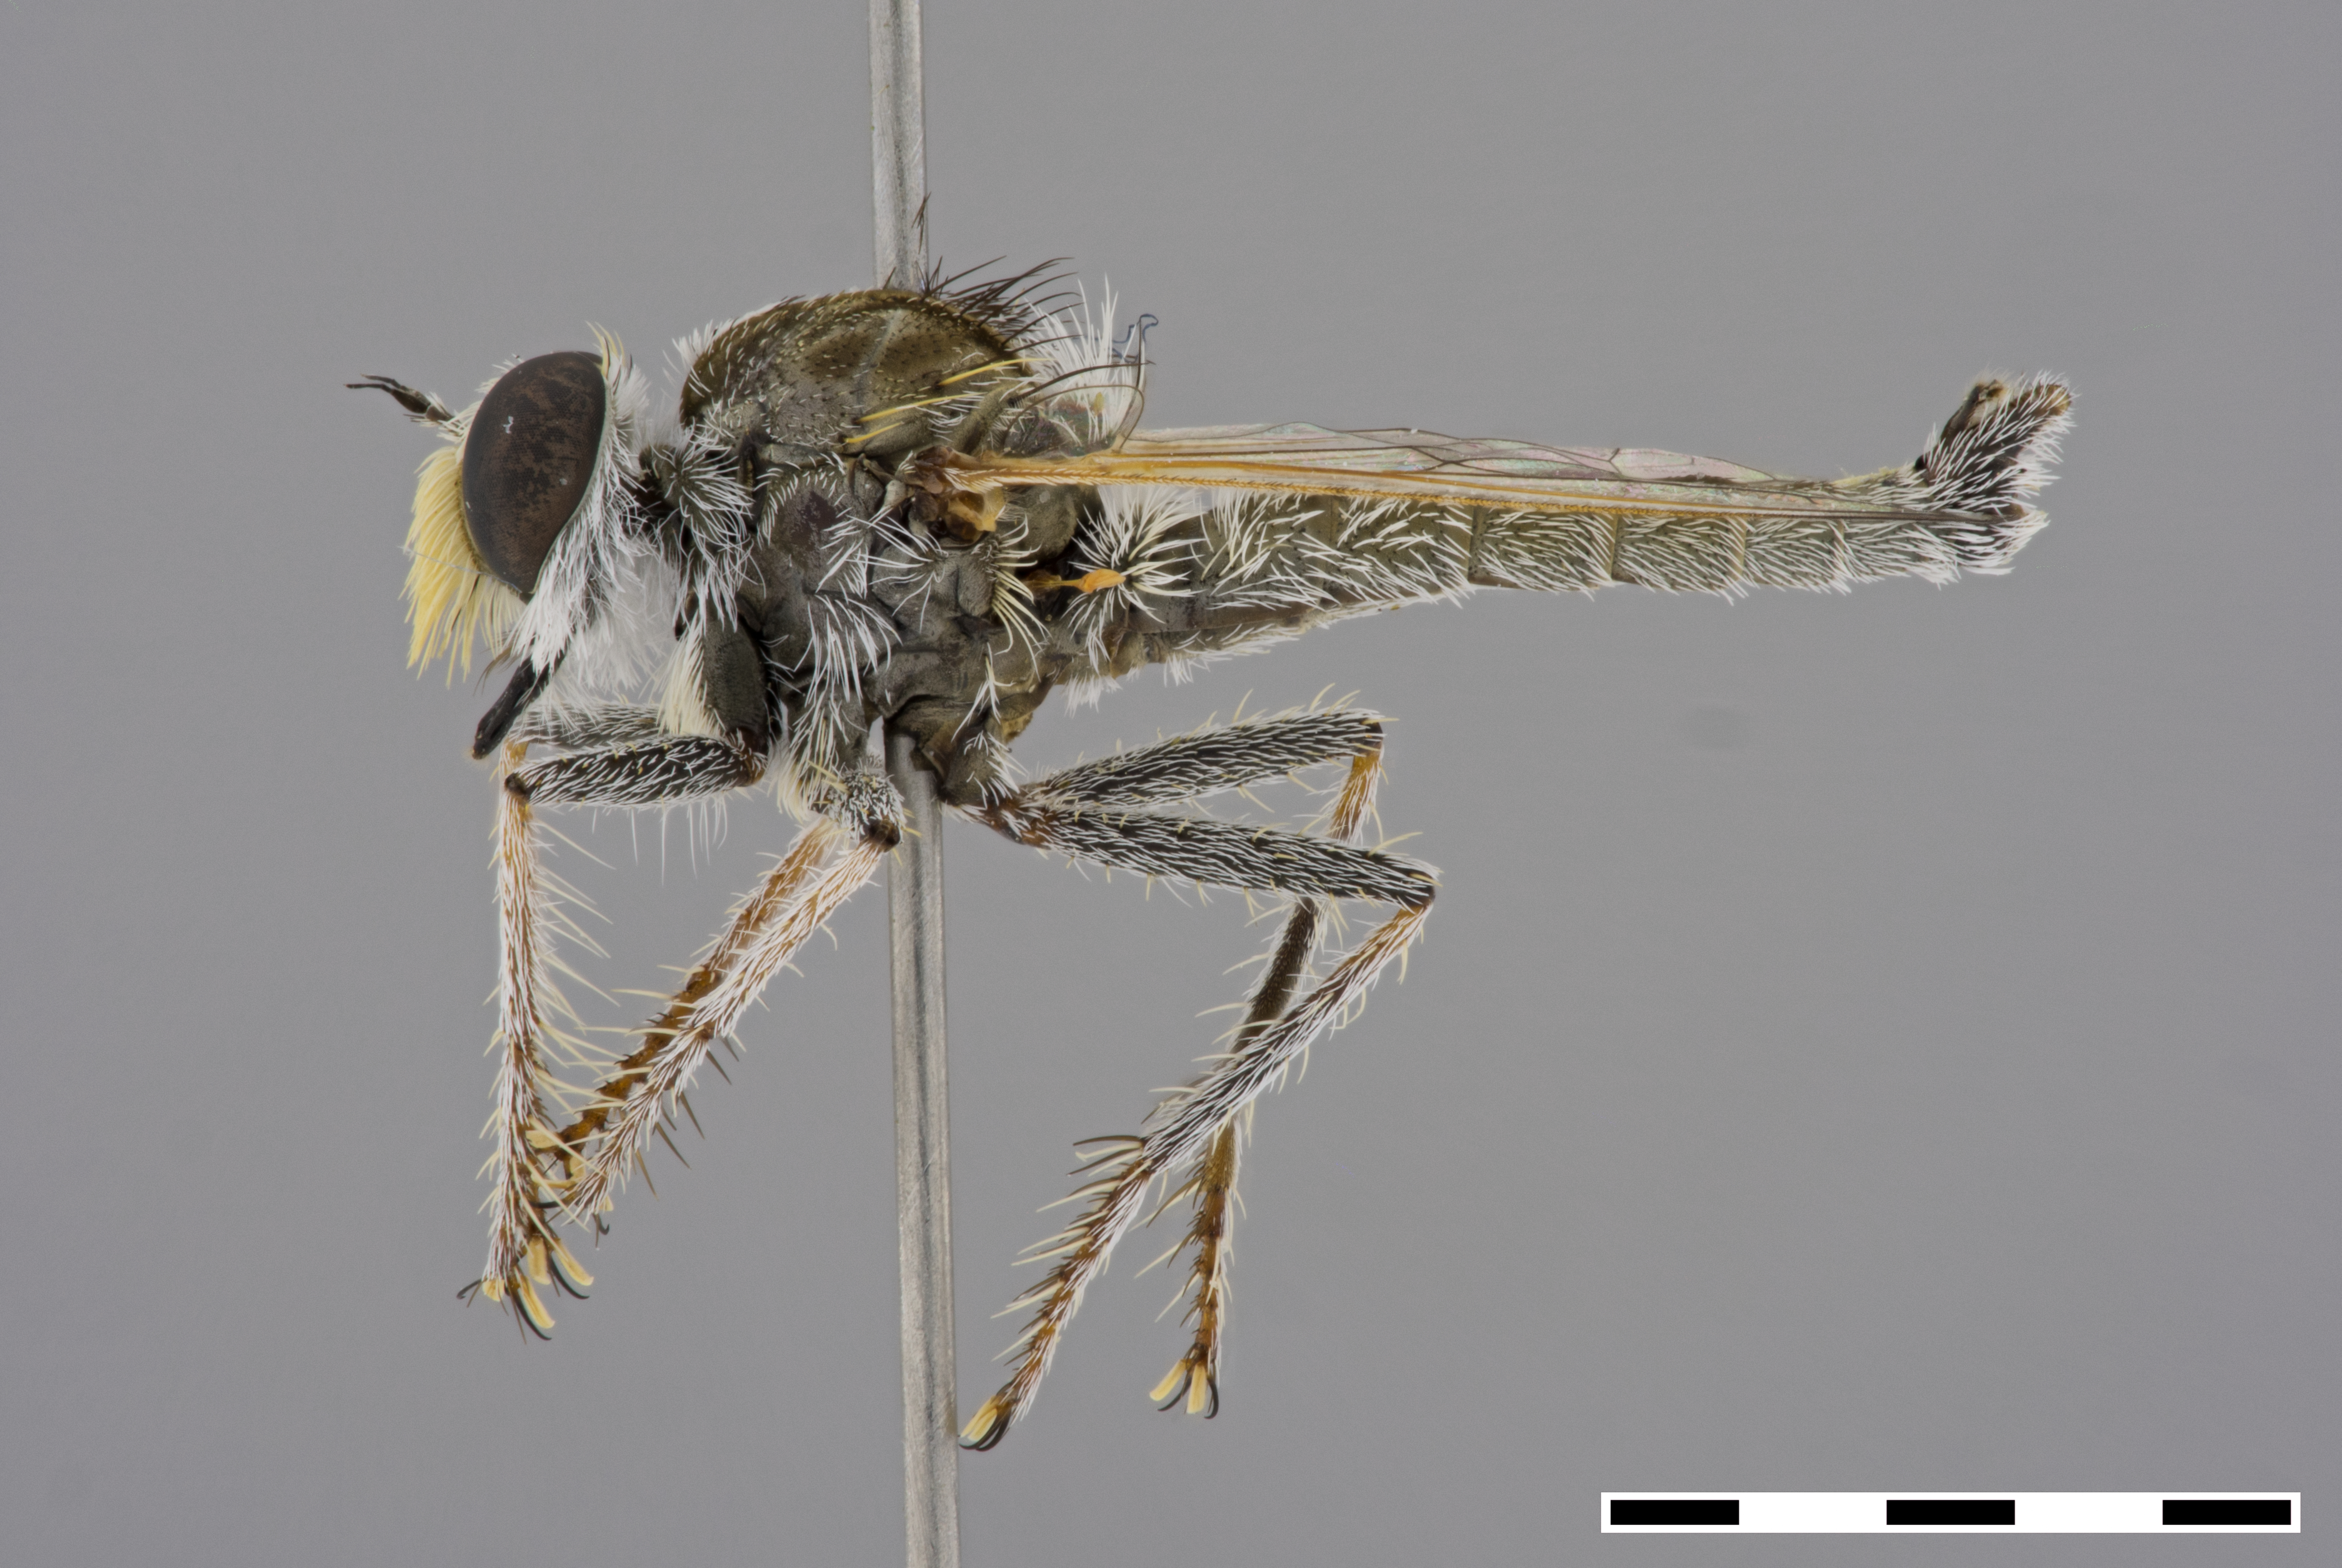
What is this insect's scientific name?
Torasilus solus
